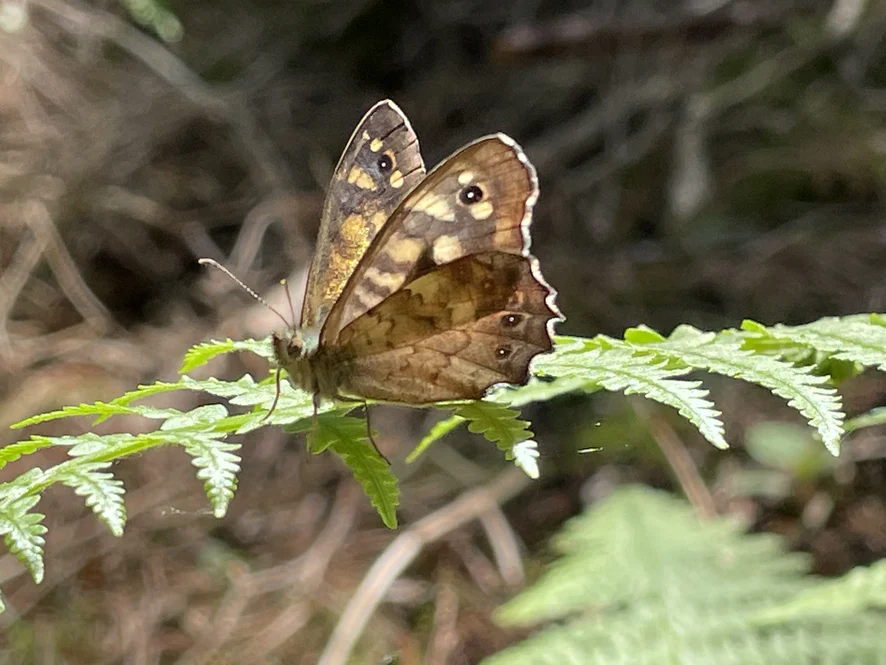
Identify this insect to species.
Pararge aegeria
